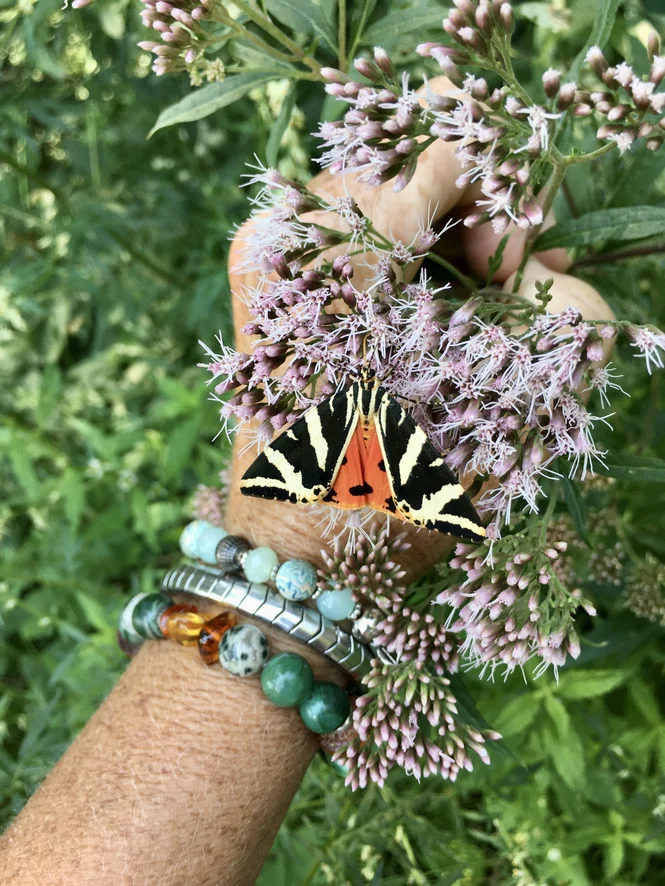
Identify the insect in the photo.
Euplagia quadripunctaria
